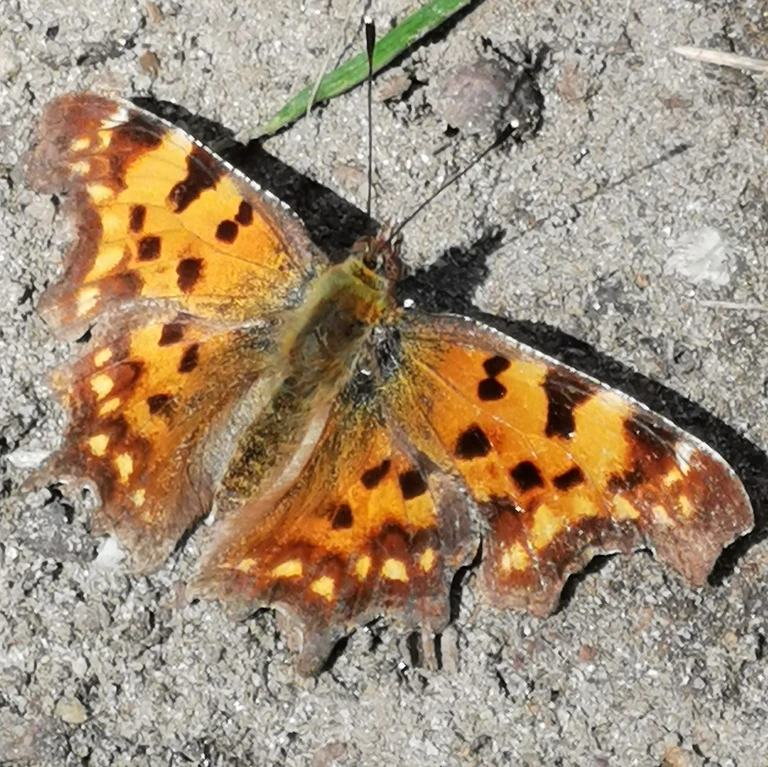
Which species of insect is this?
Polygonia c-album
